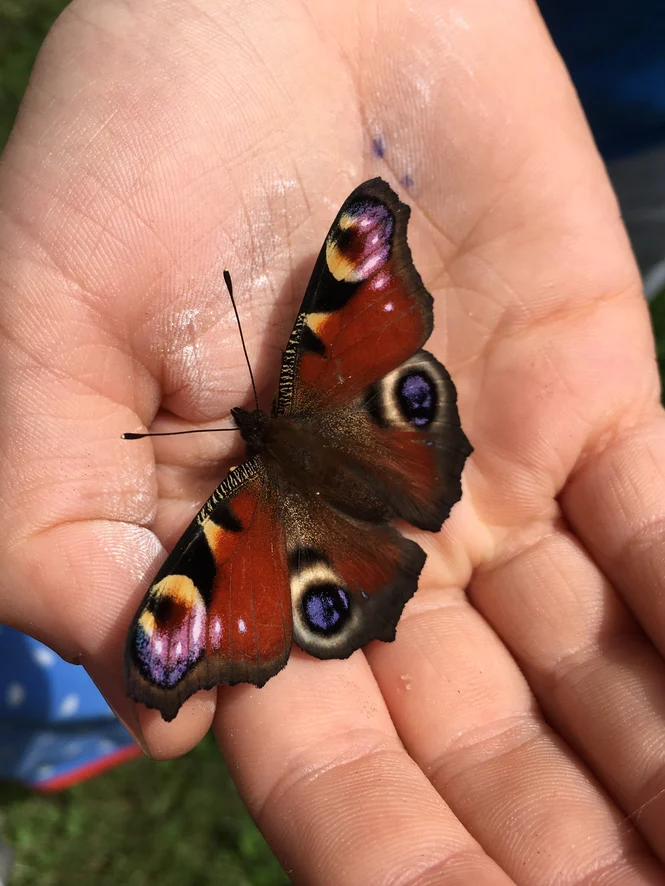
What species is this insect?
Aglais io
